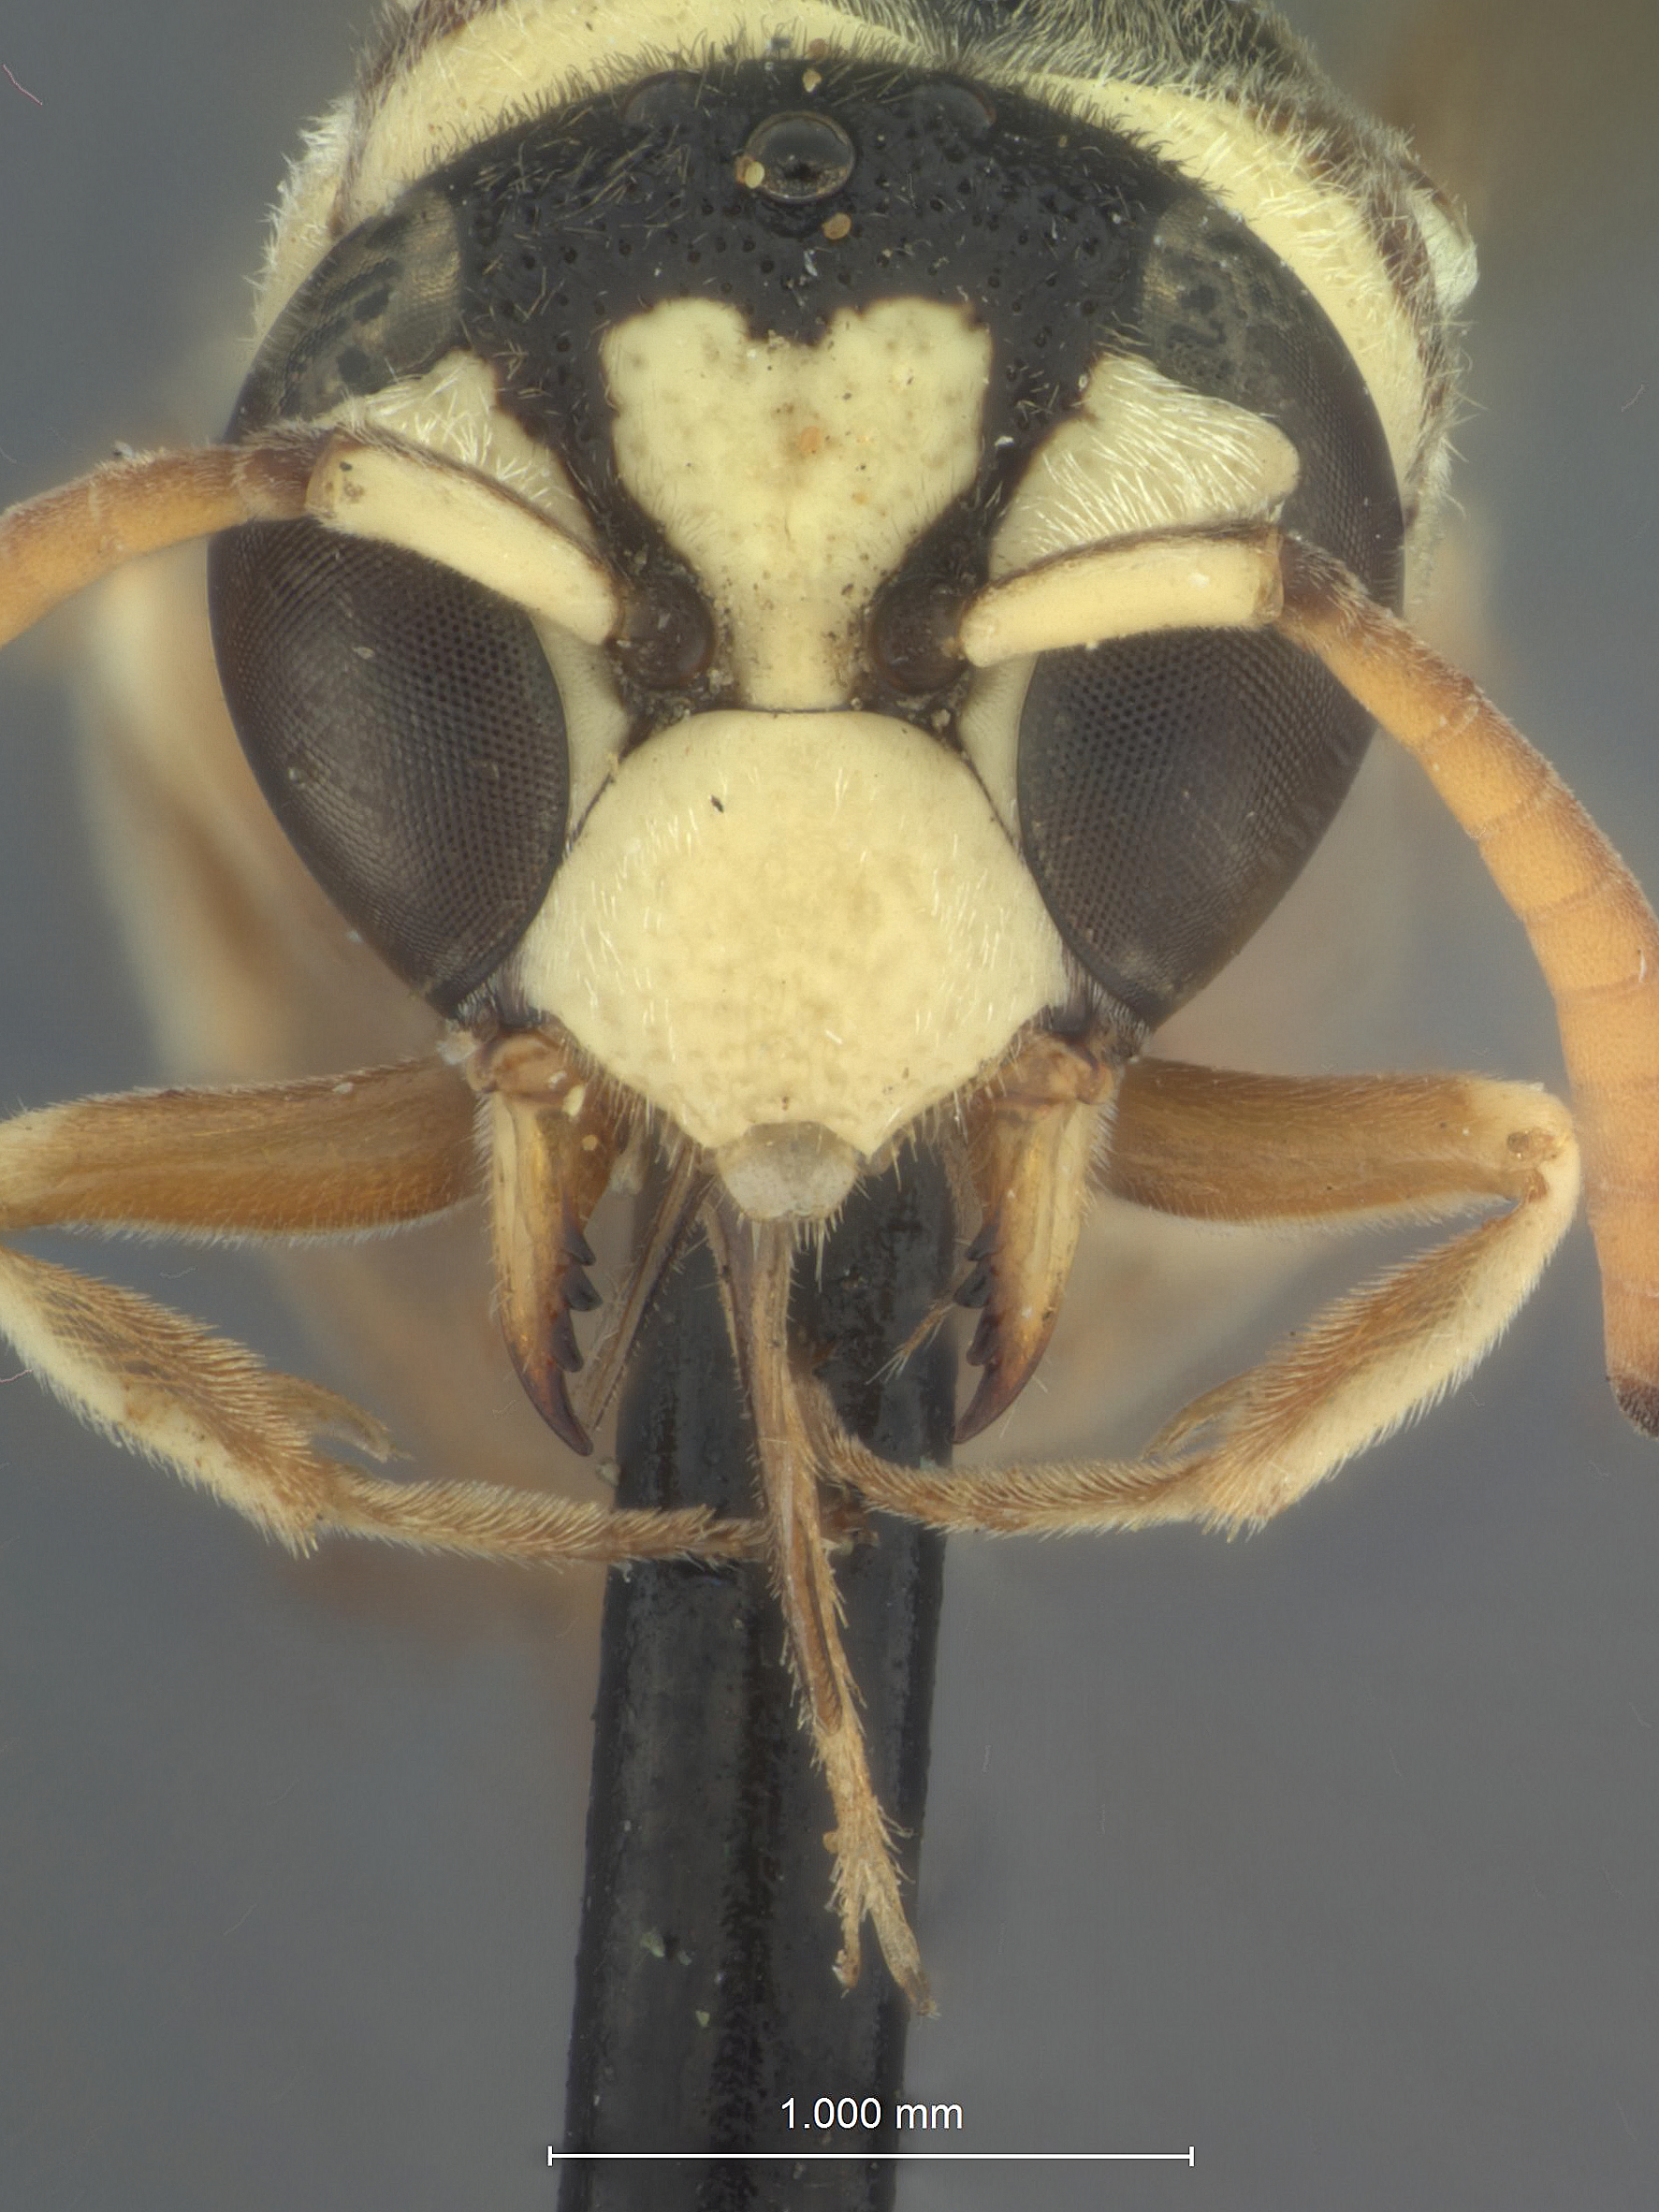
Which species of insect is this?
Leptochiloides brevicornis
